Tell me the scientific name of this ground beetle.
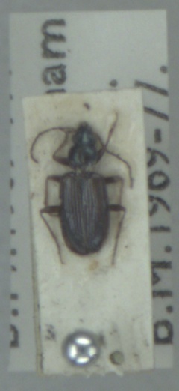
Bembidion atrocaeruleum
